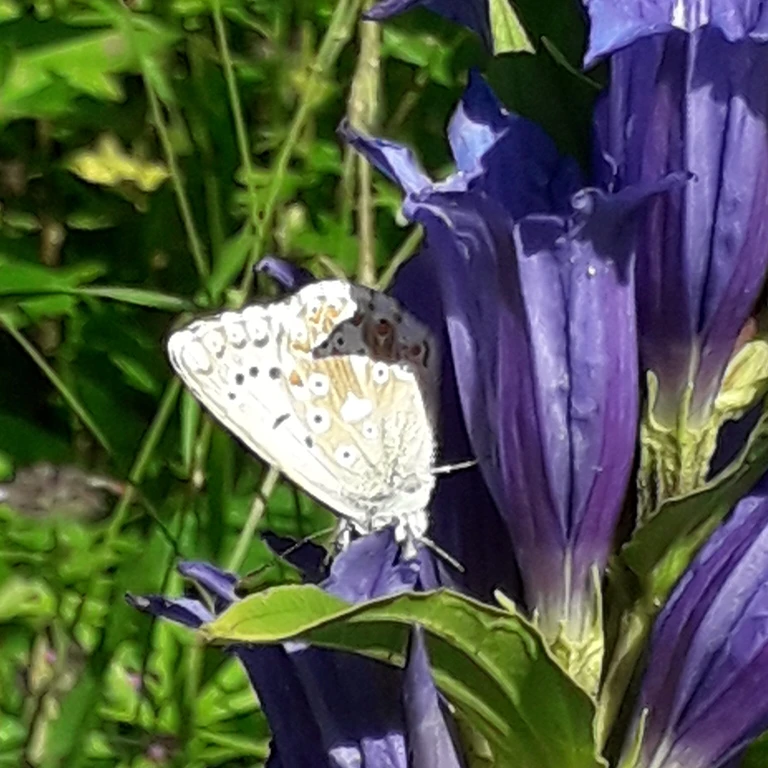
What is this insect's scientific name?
Lysandra coridon
